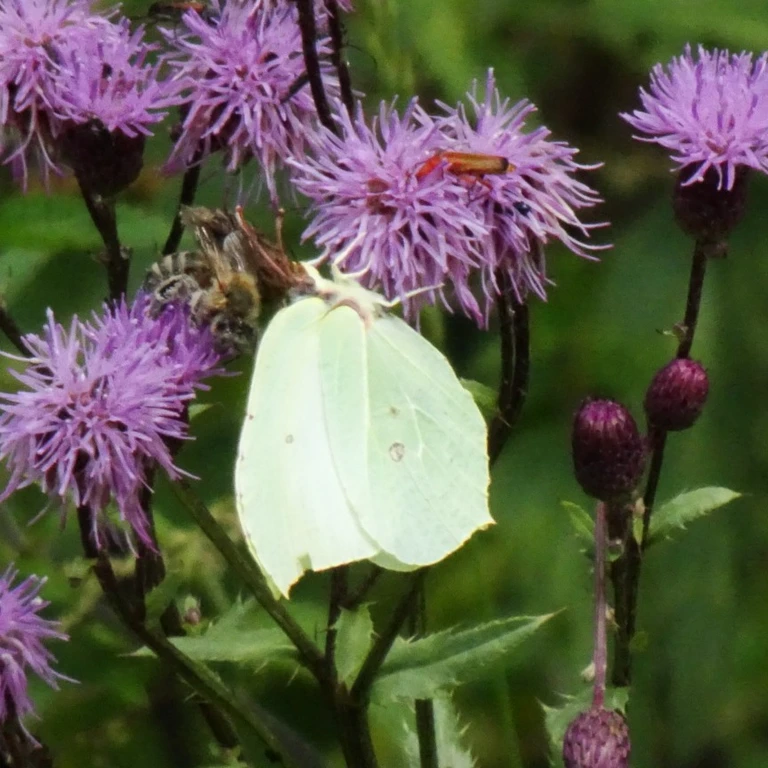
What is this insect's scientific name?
Gonepteryx rhamni
